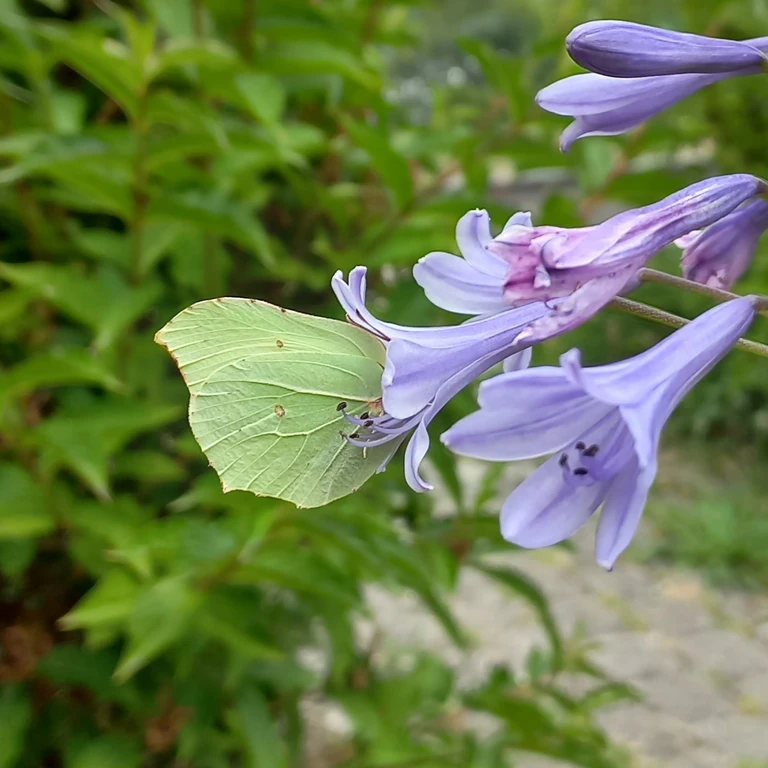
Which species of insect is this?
Gonepteryx rhamni
